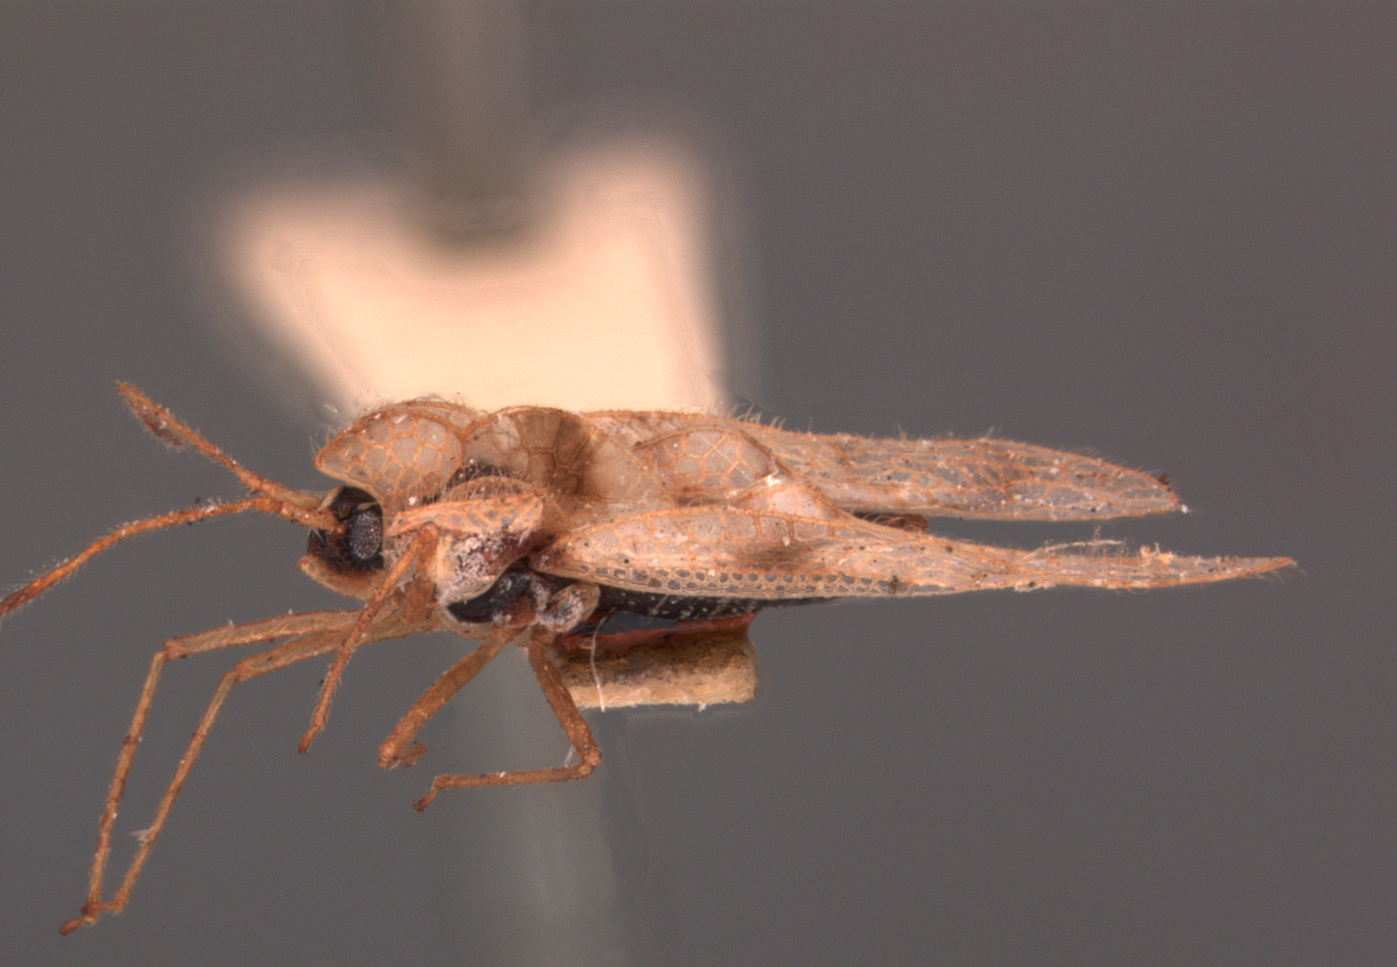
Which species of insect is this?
Leptobyrsa explanata
